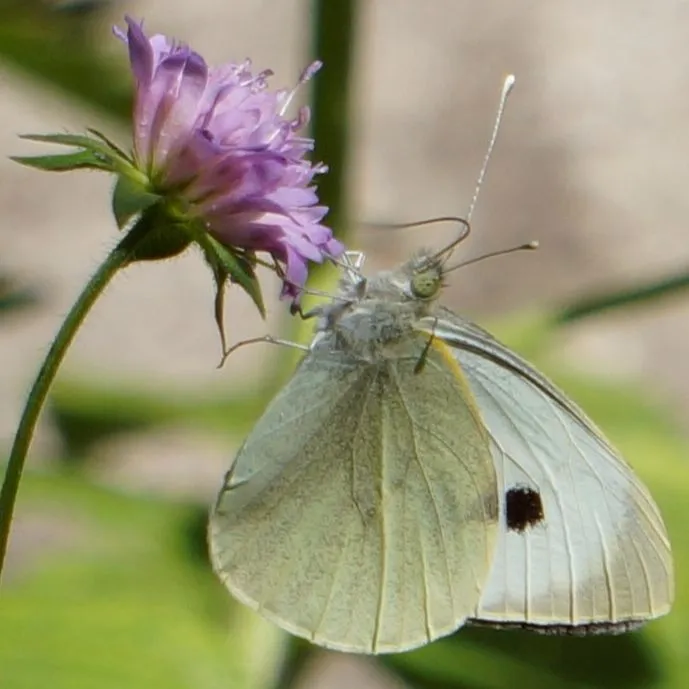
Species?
Pieris brassicae
